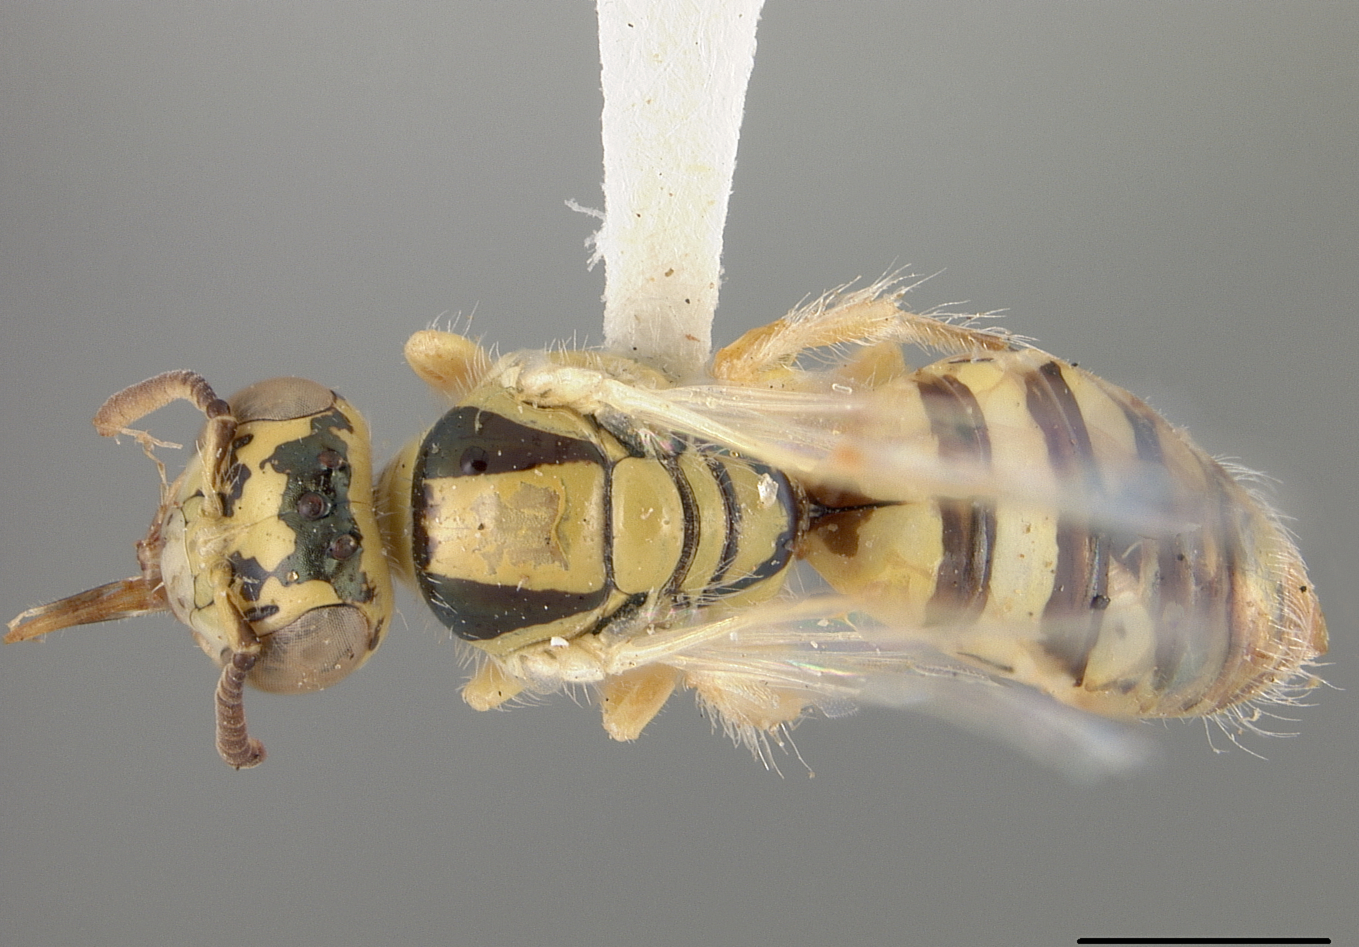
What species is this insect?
Perdita triangulifera
